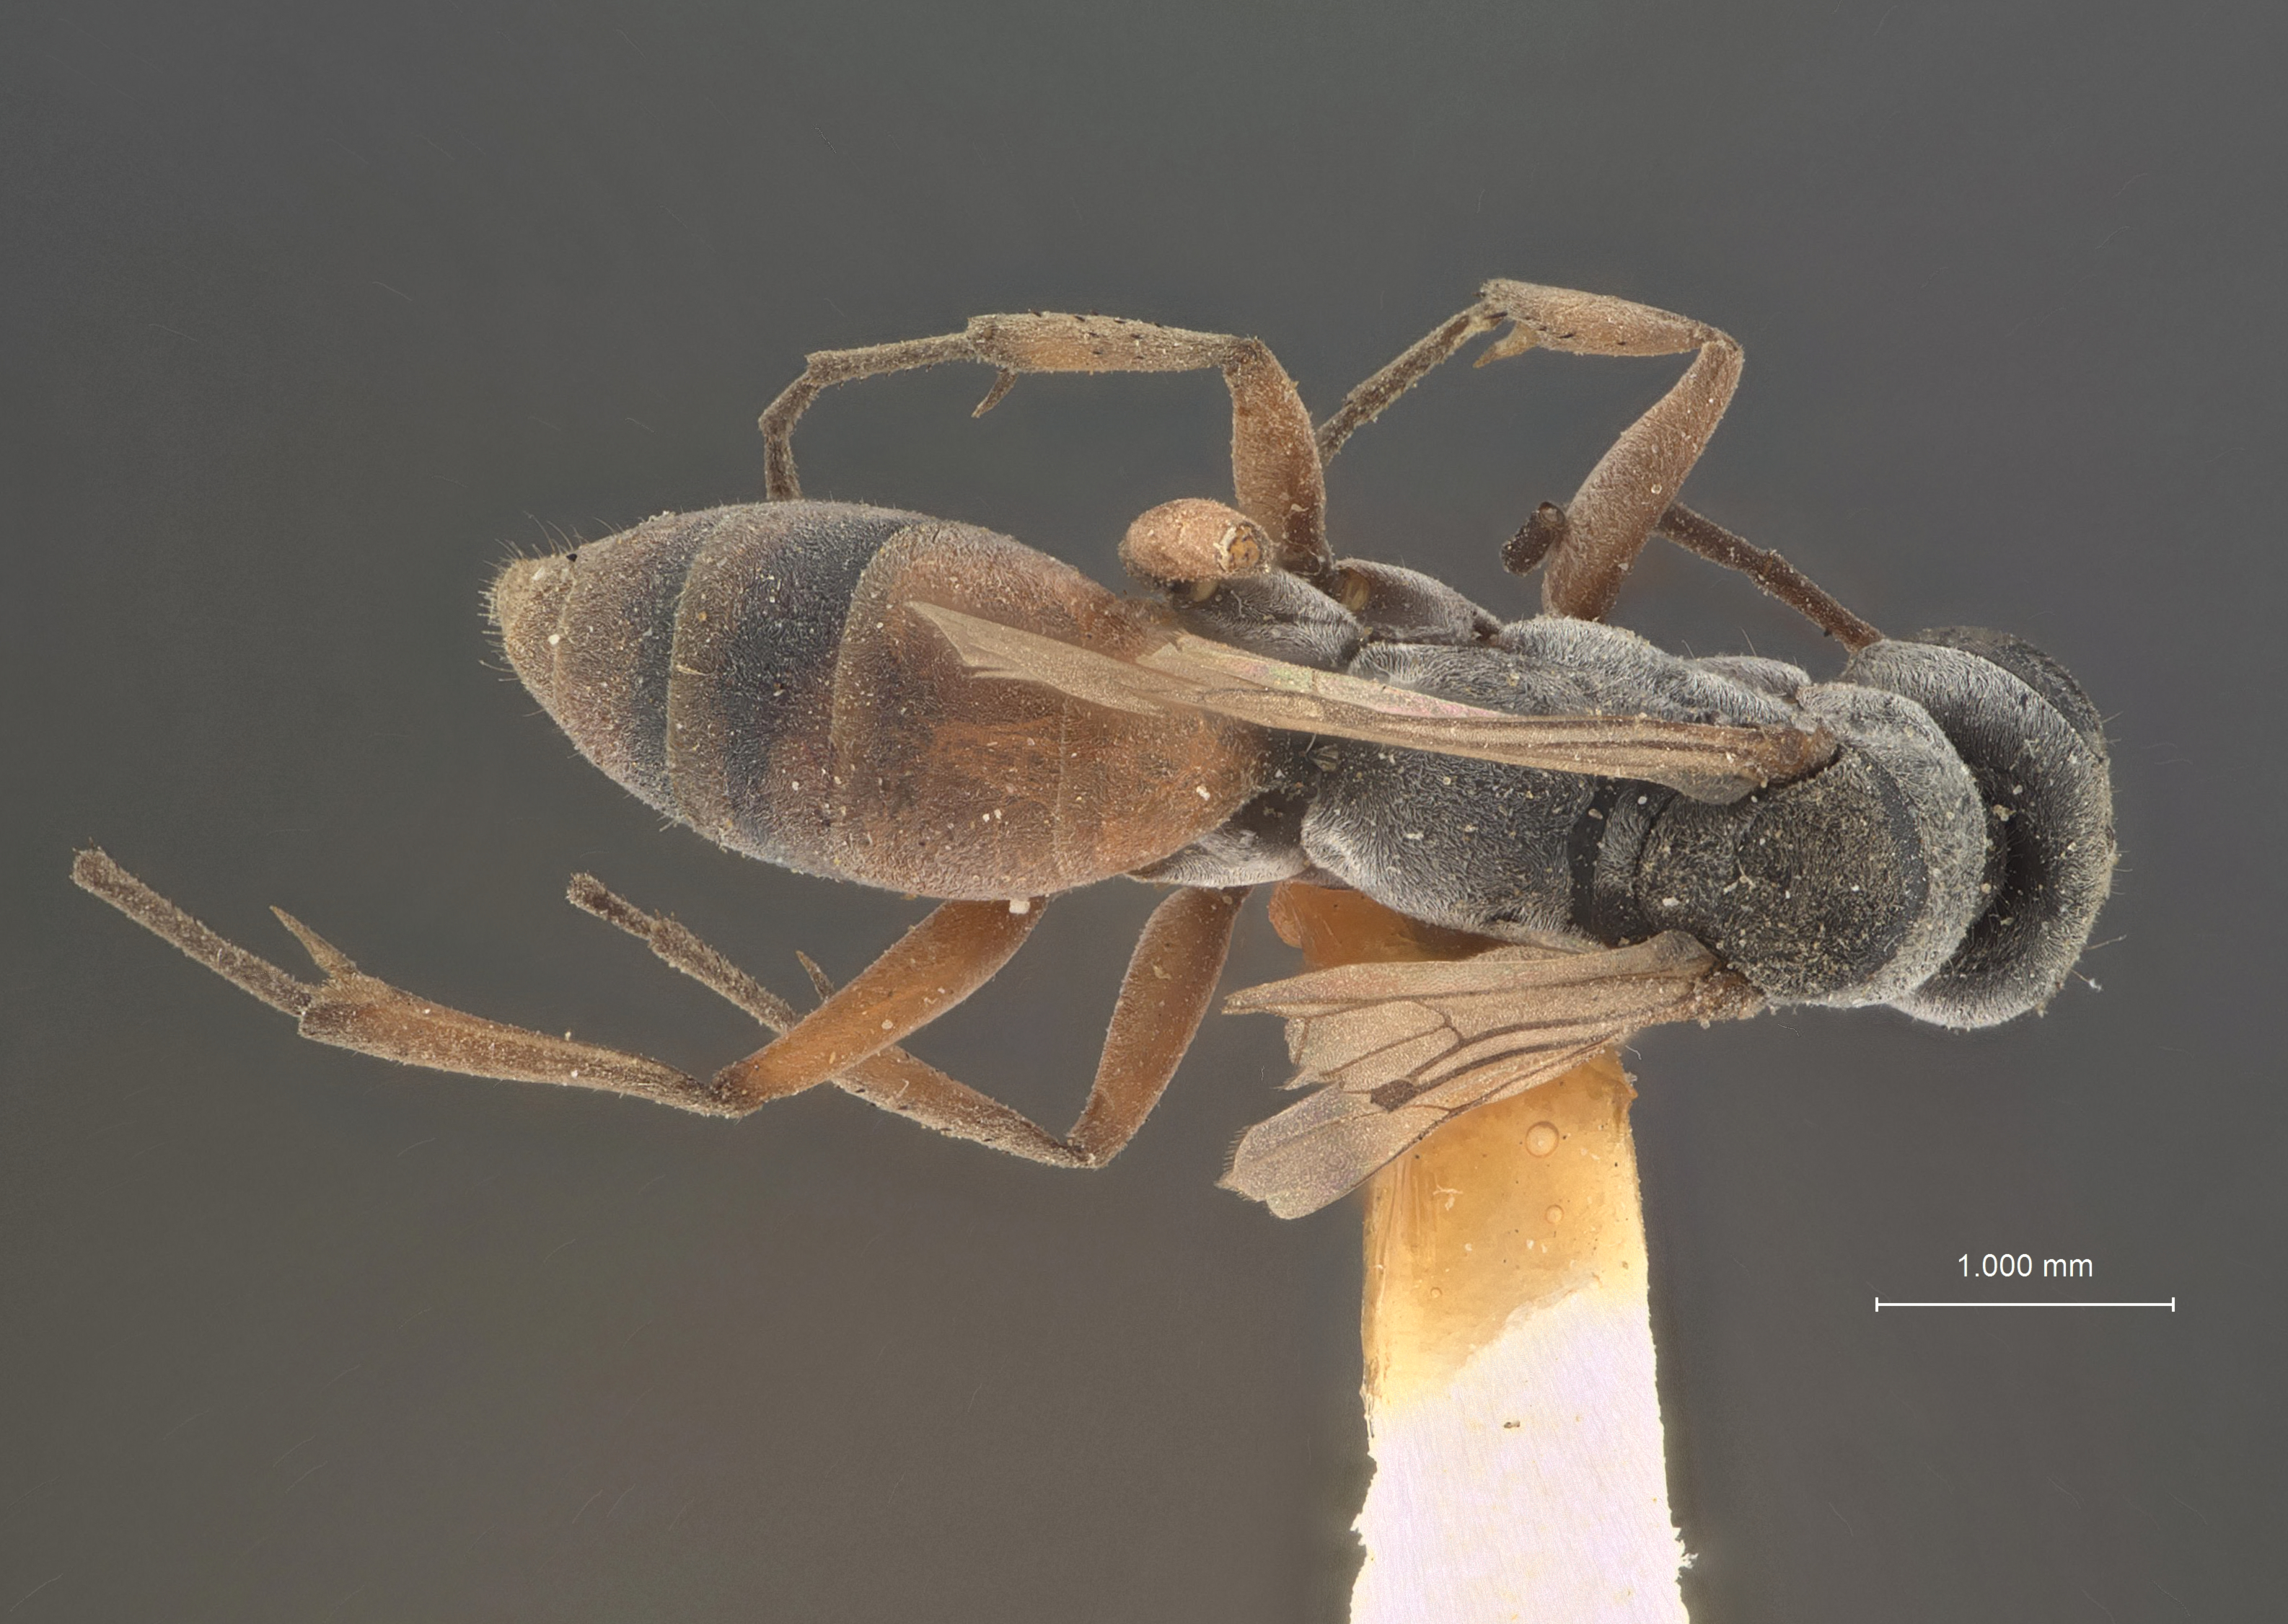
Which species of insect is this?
Ageniella grisea
